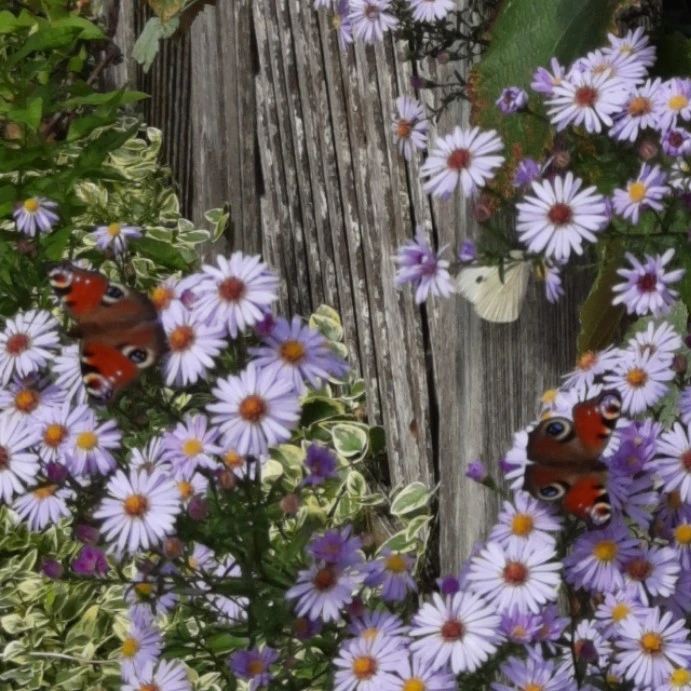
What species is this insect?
Aglais io
